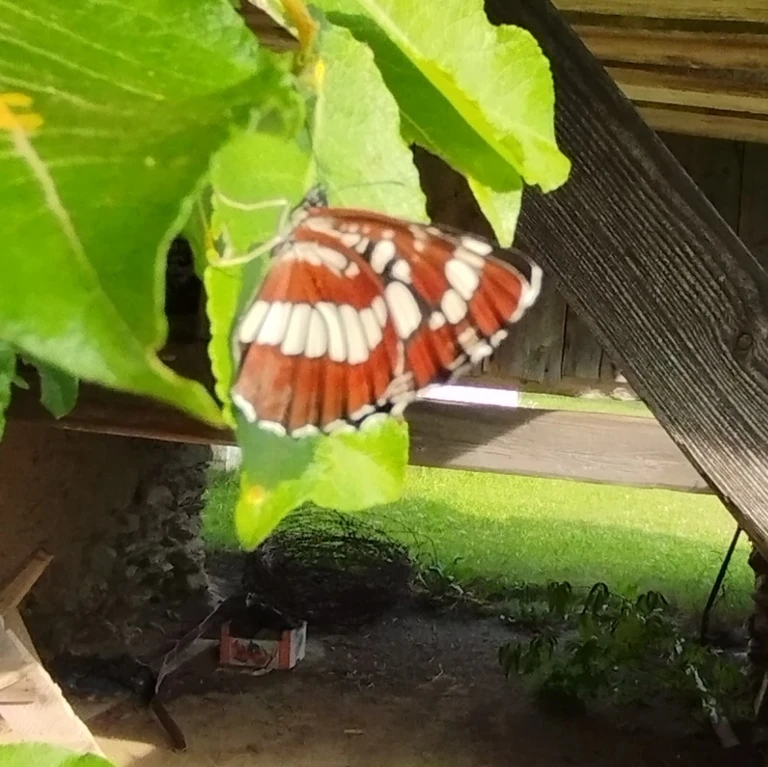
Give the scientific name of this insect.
Neptis rivularis
